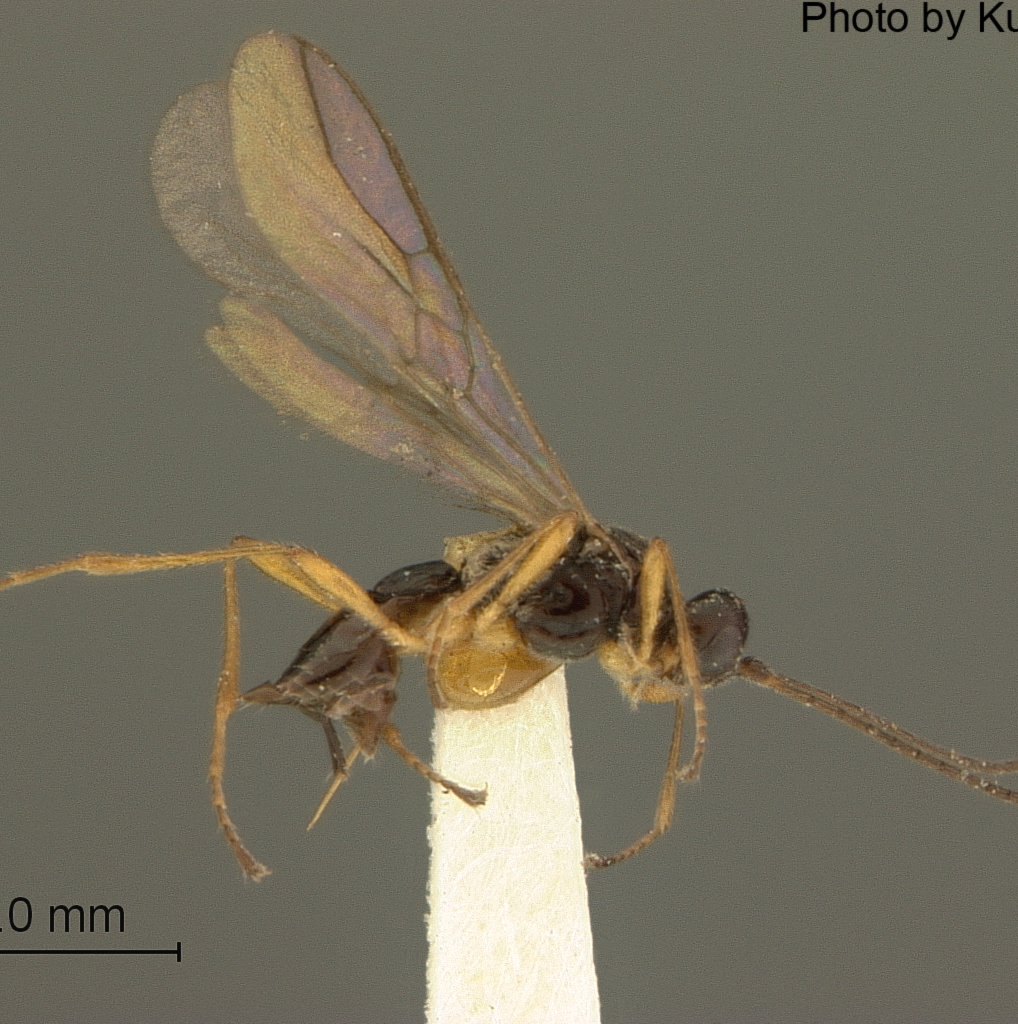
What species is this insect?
Rhizarcha astigma
